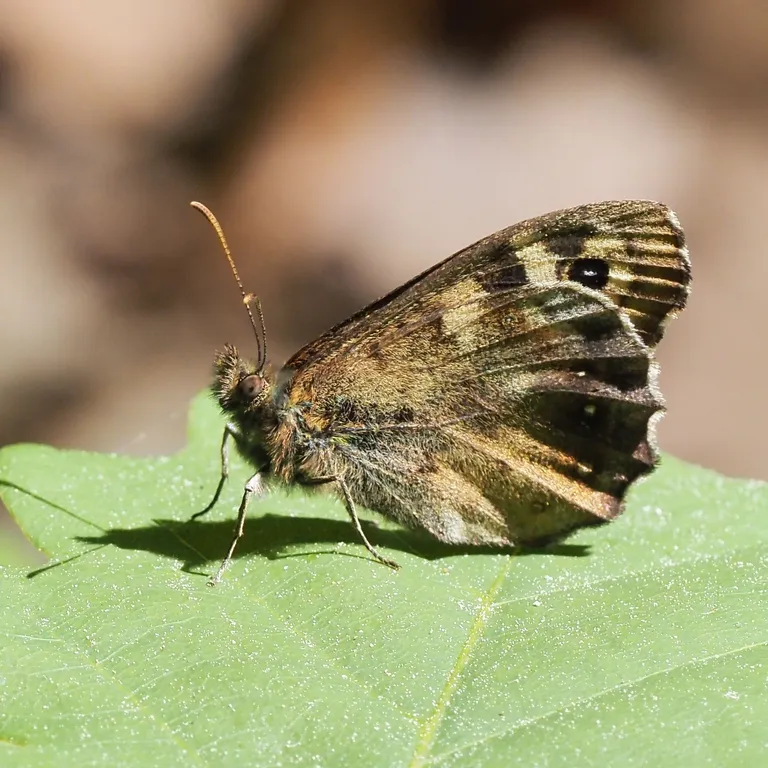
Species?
Pararge aegeria
